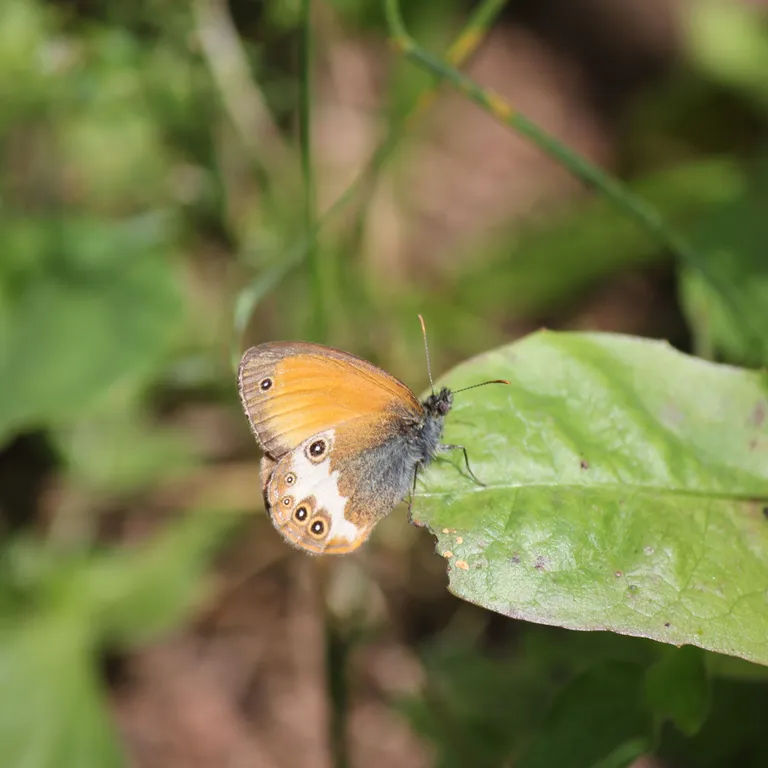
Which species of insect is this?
Coenonympha arcania
